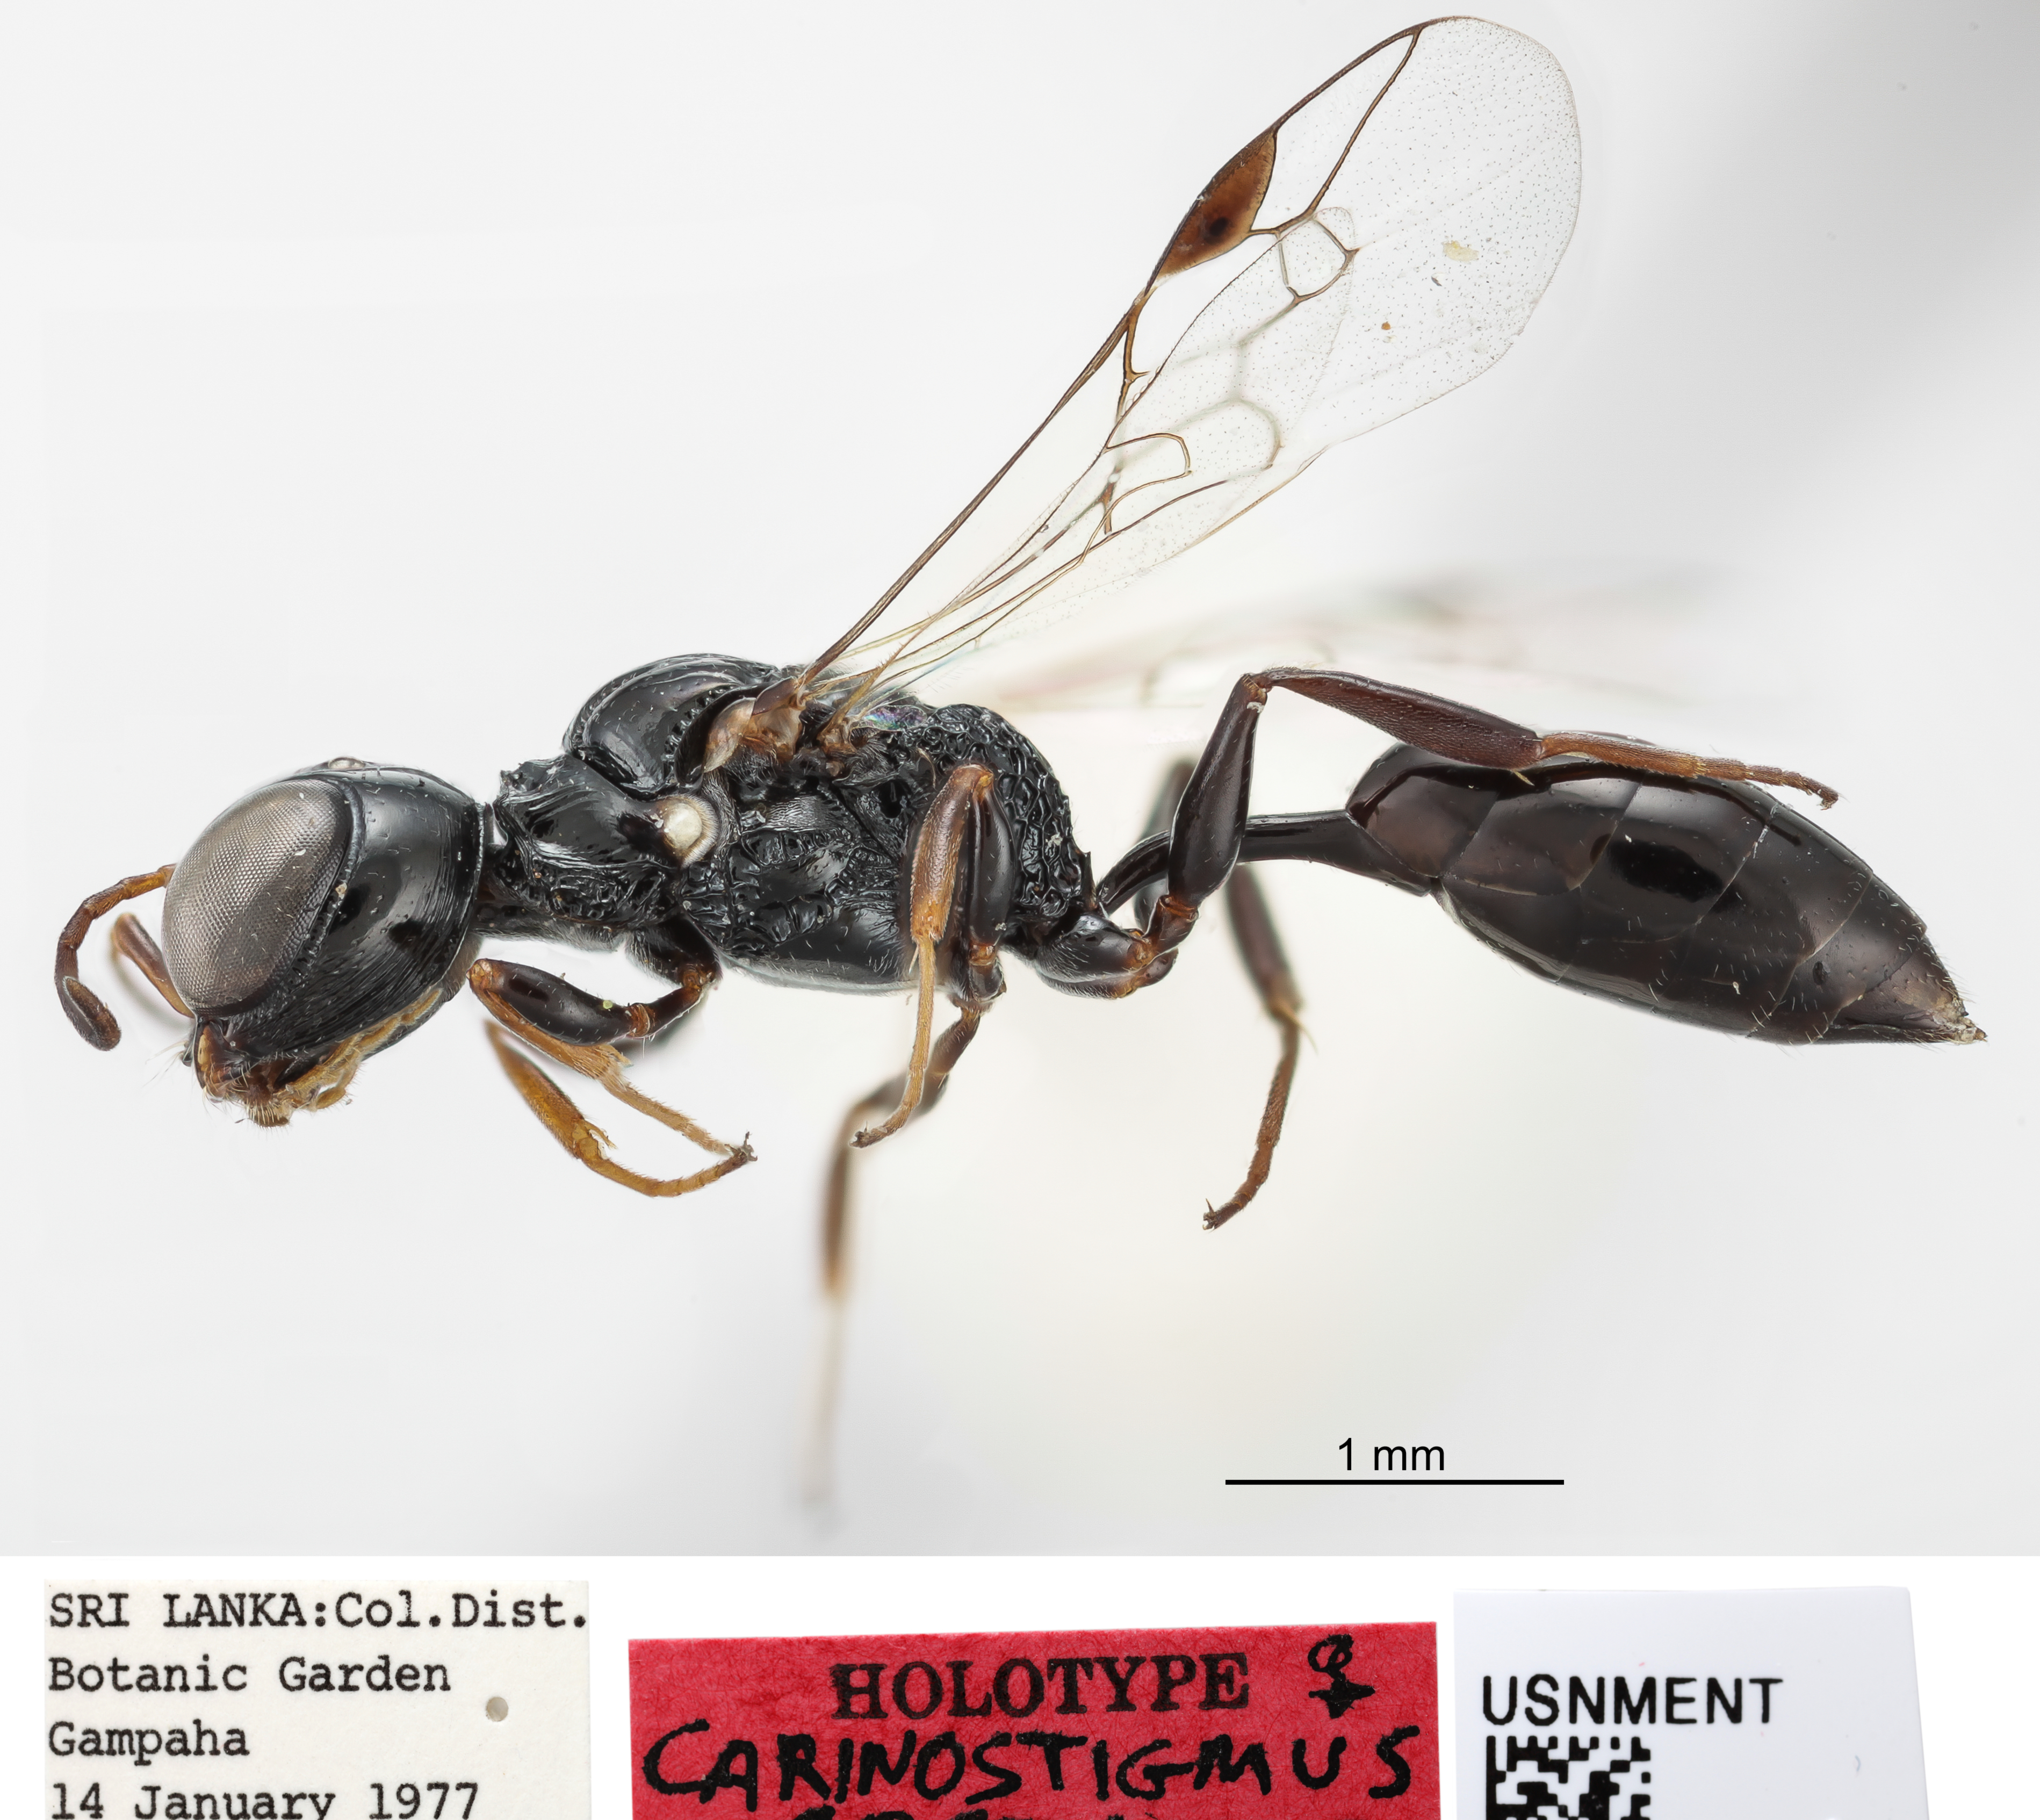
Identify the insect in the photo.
Carinostigmus costatus
